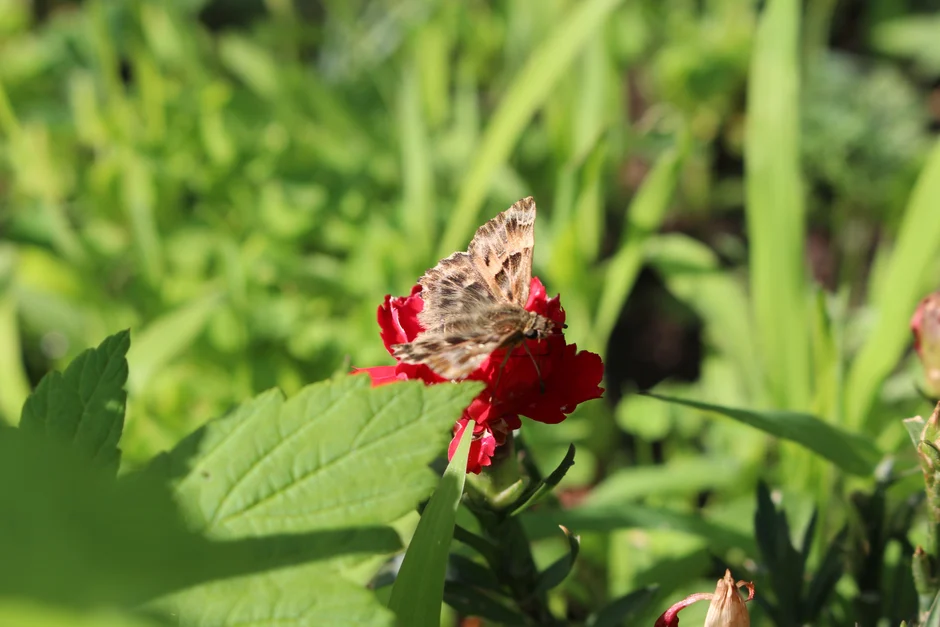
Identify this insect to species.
Carcharodus alceae
